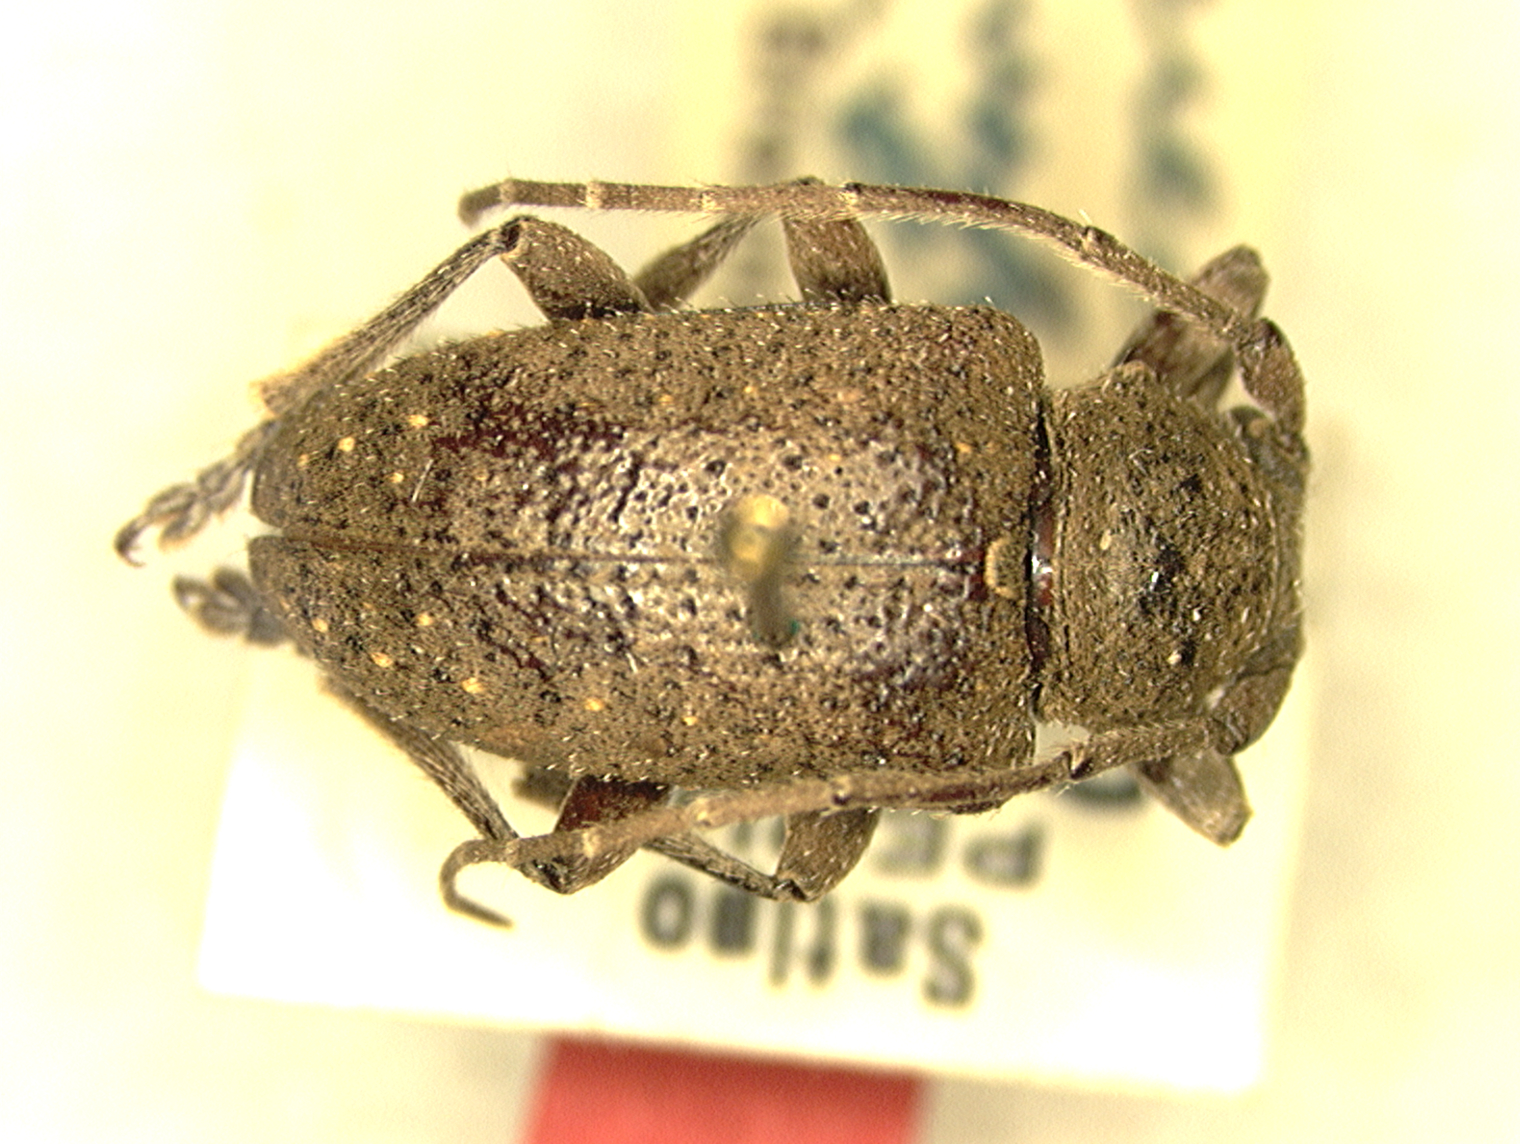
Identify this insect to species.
Aerenea flavofasciculata
